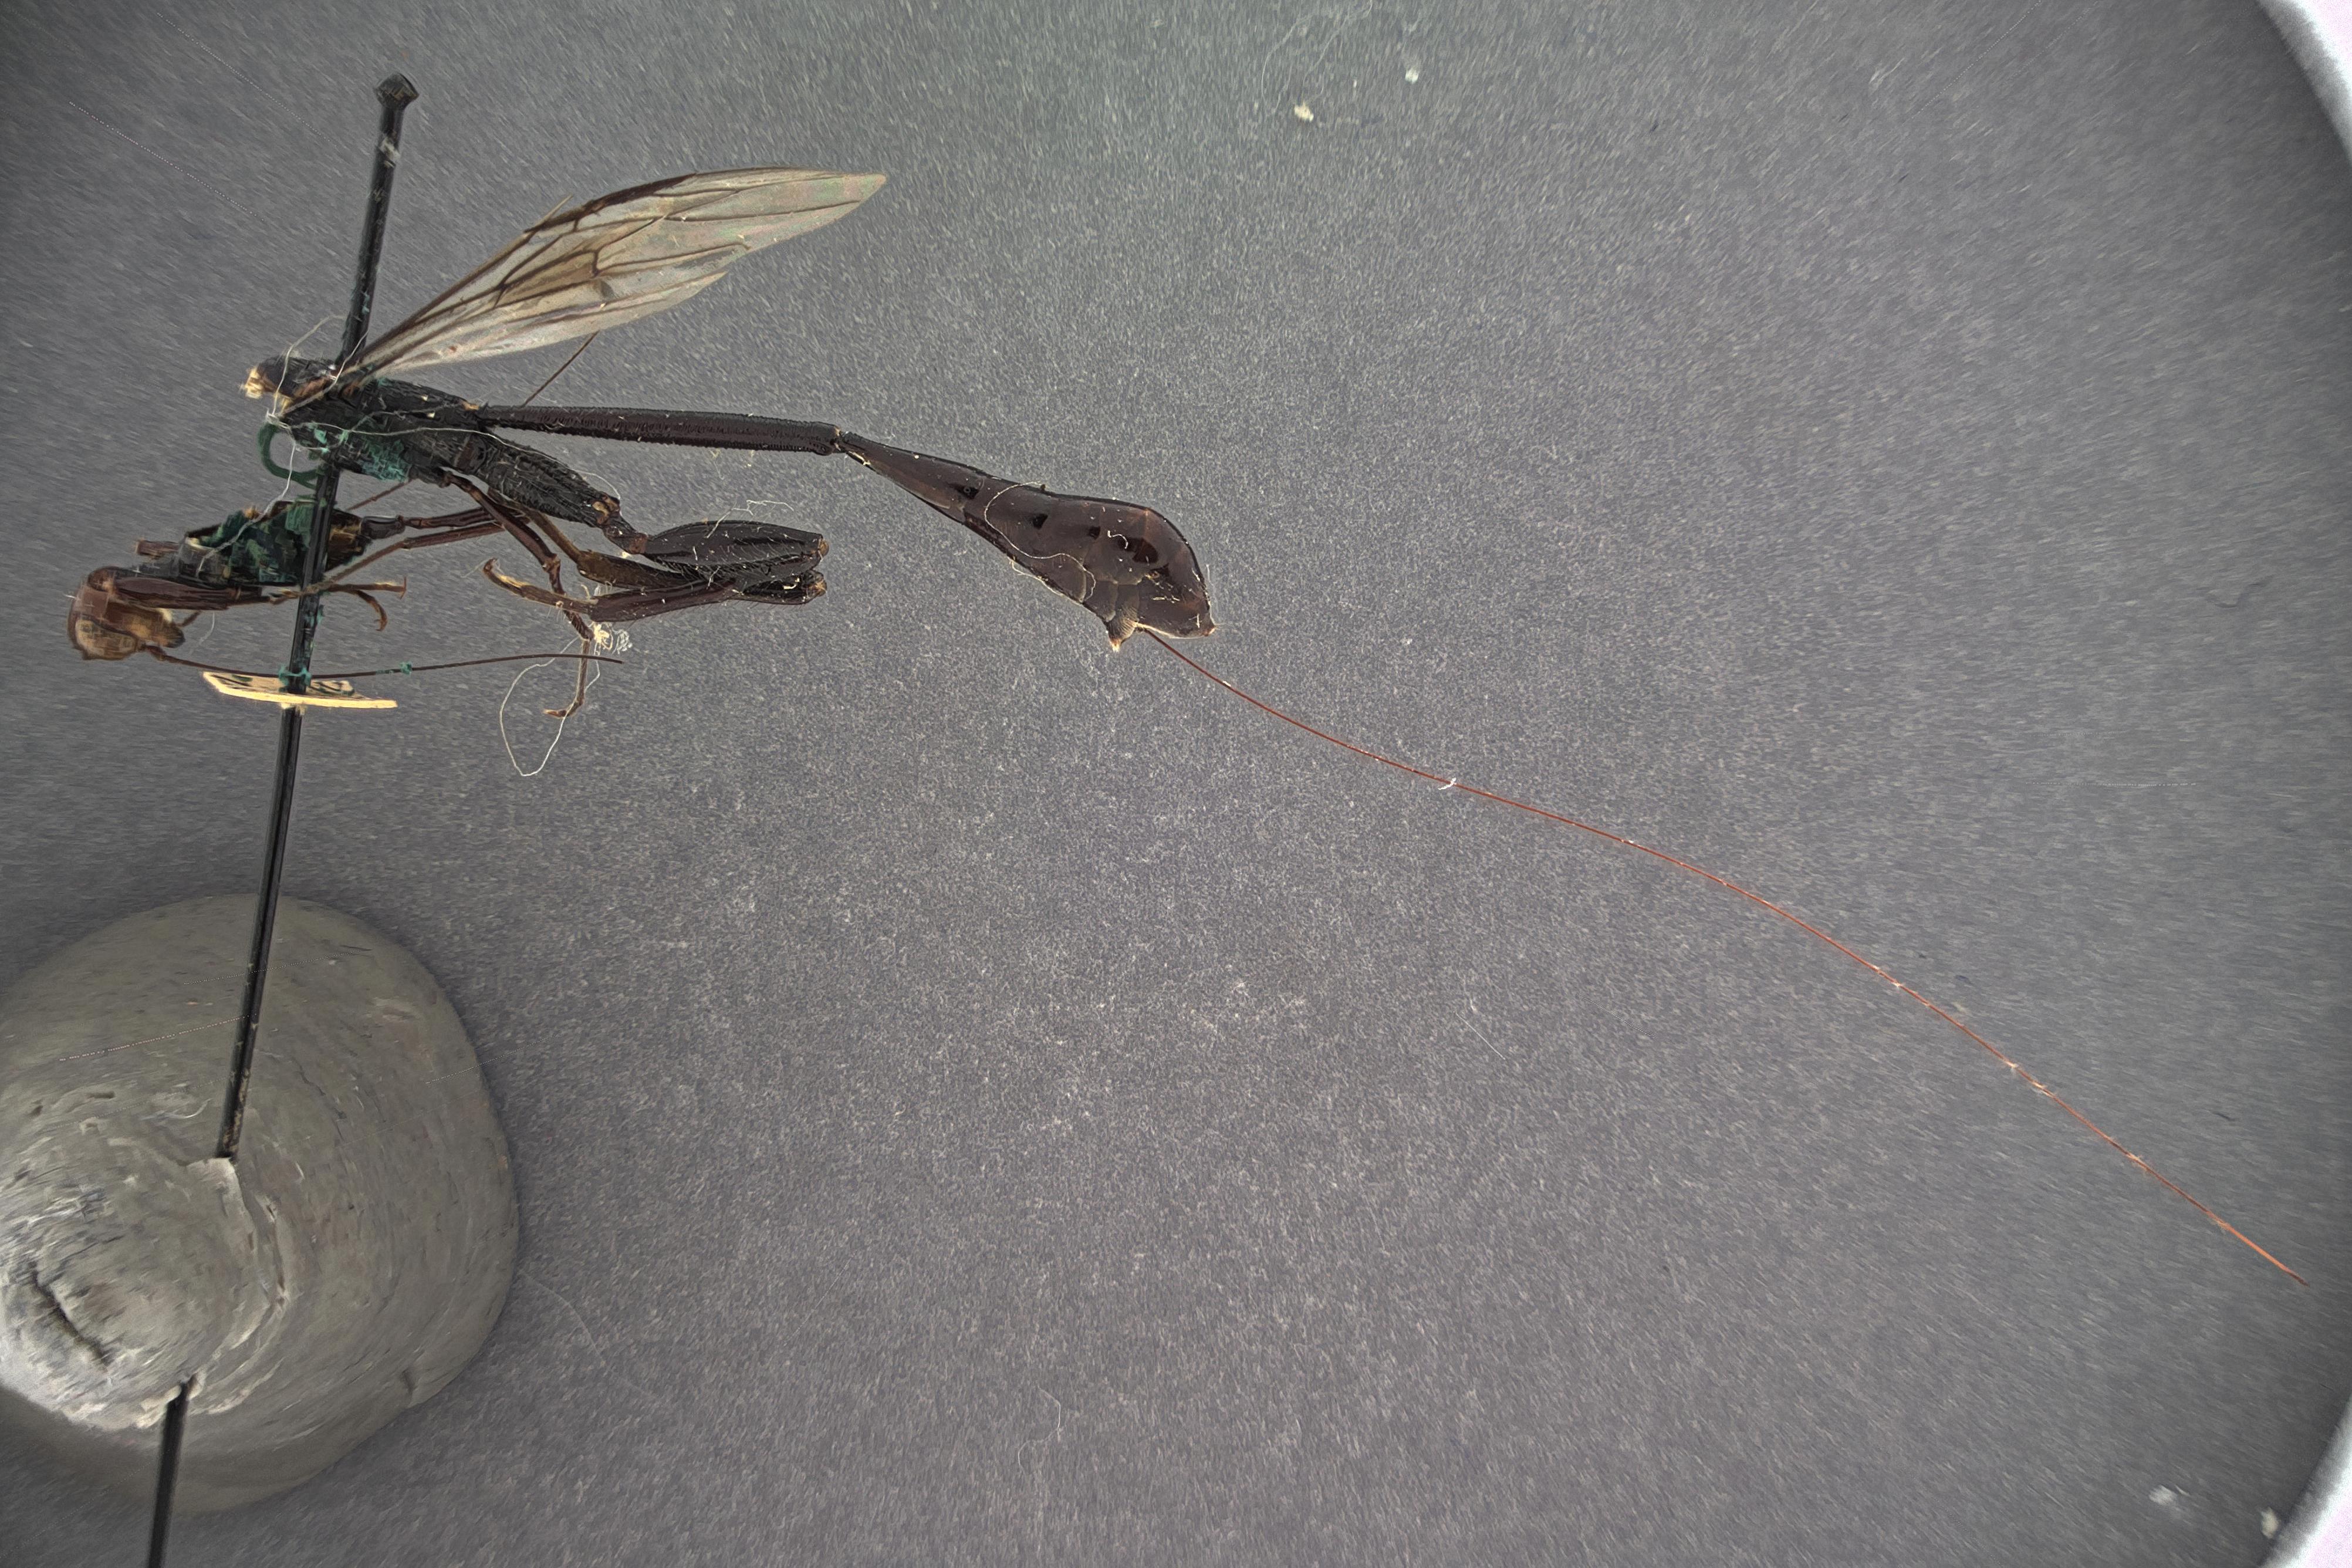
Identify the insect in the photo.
Stephanus panayanus
